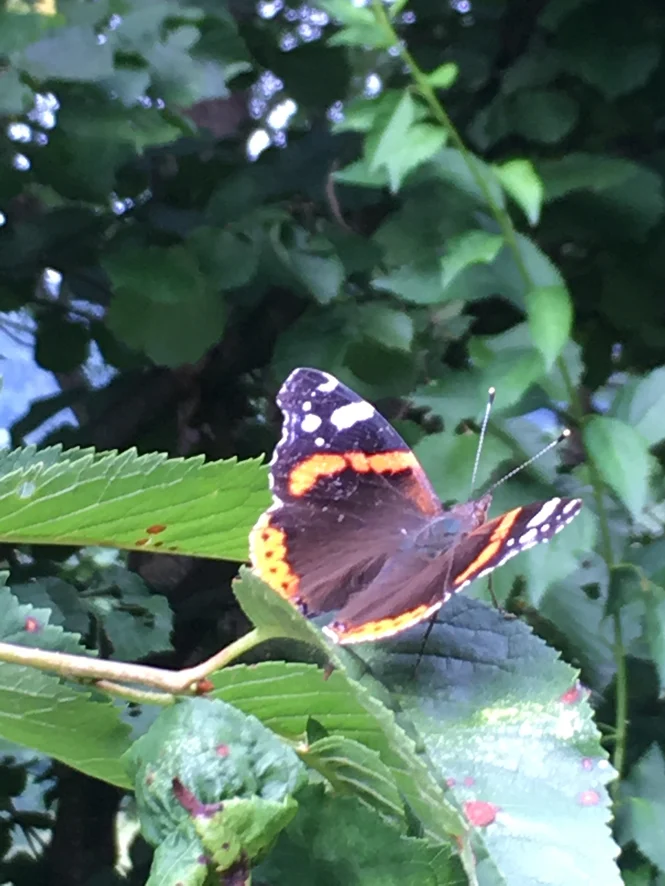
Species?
Vanessa atalanta
